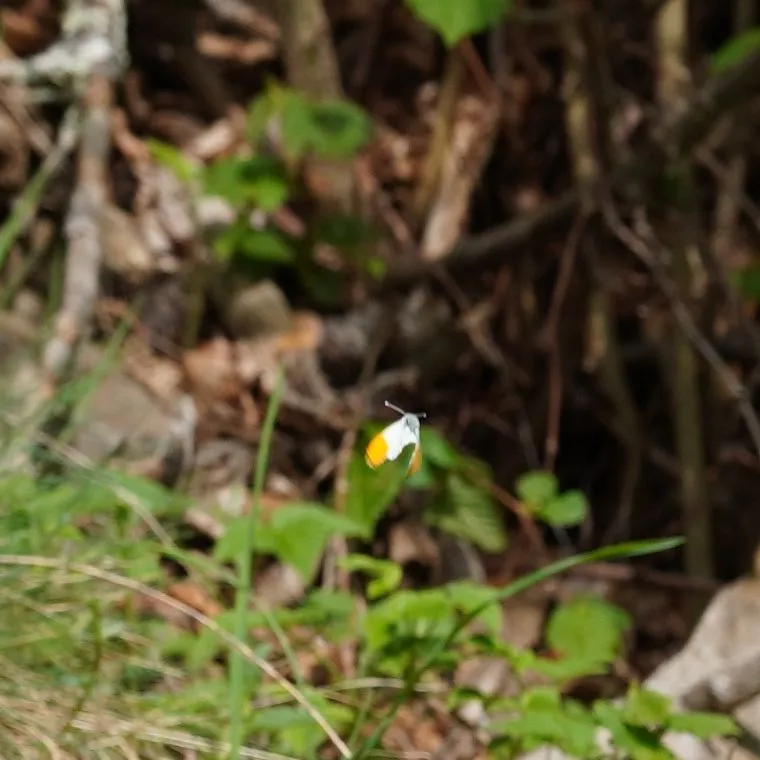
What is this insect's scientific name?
Anthocharis cardamines
